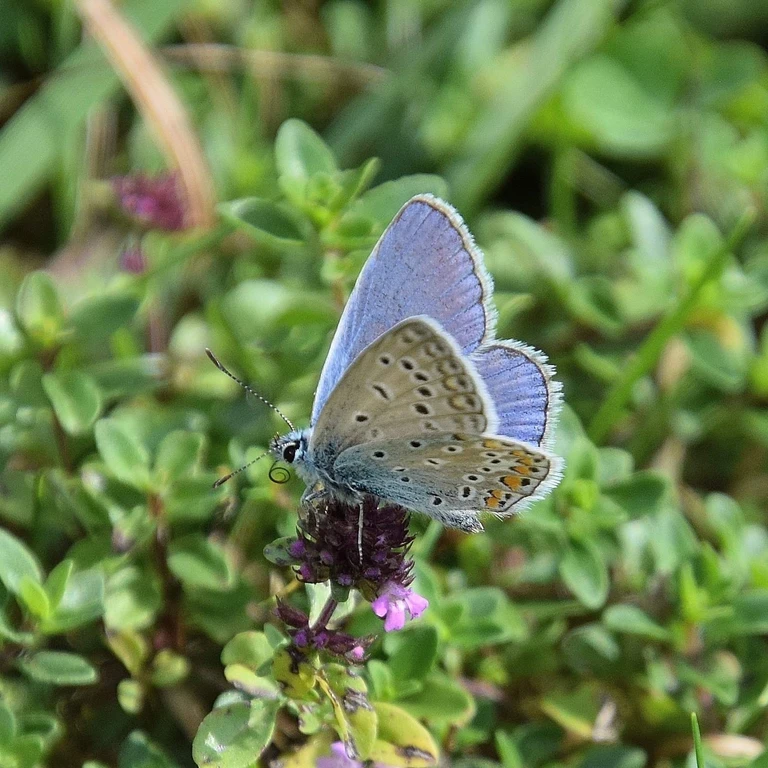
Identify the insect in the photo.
Polyommatus icarus
